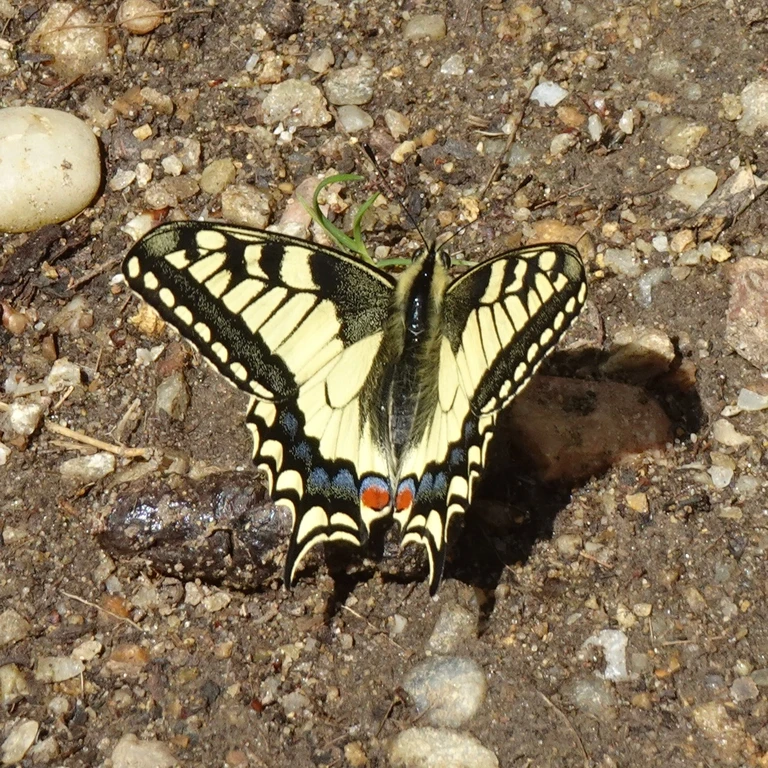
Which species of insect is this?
Papilio machaon
